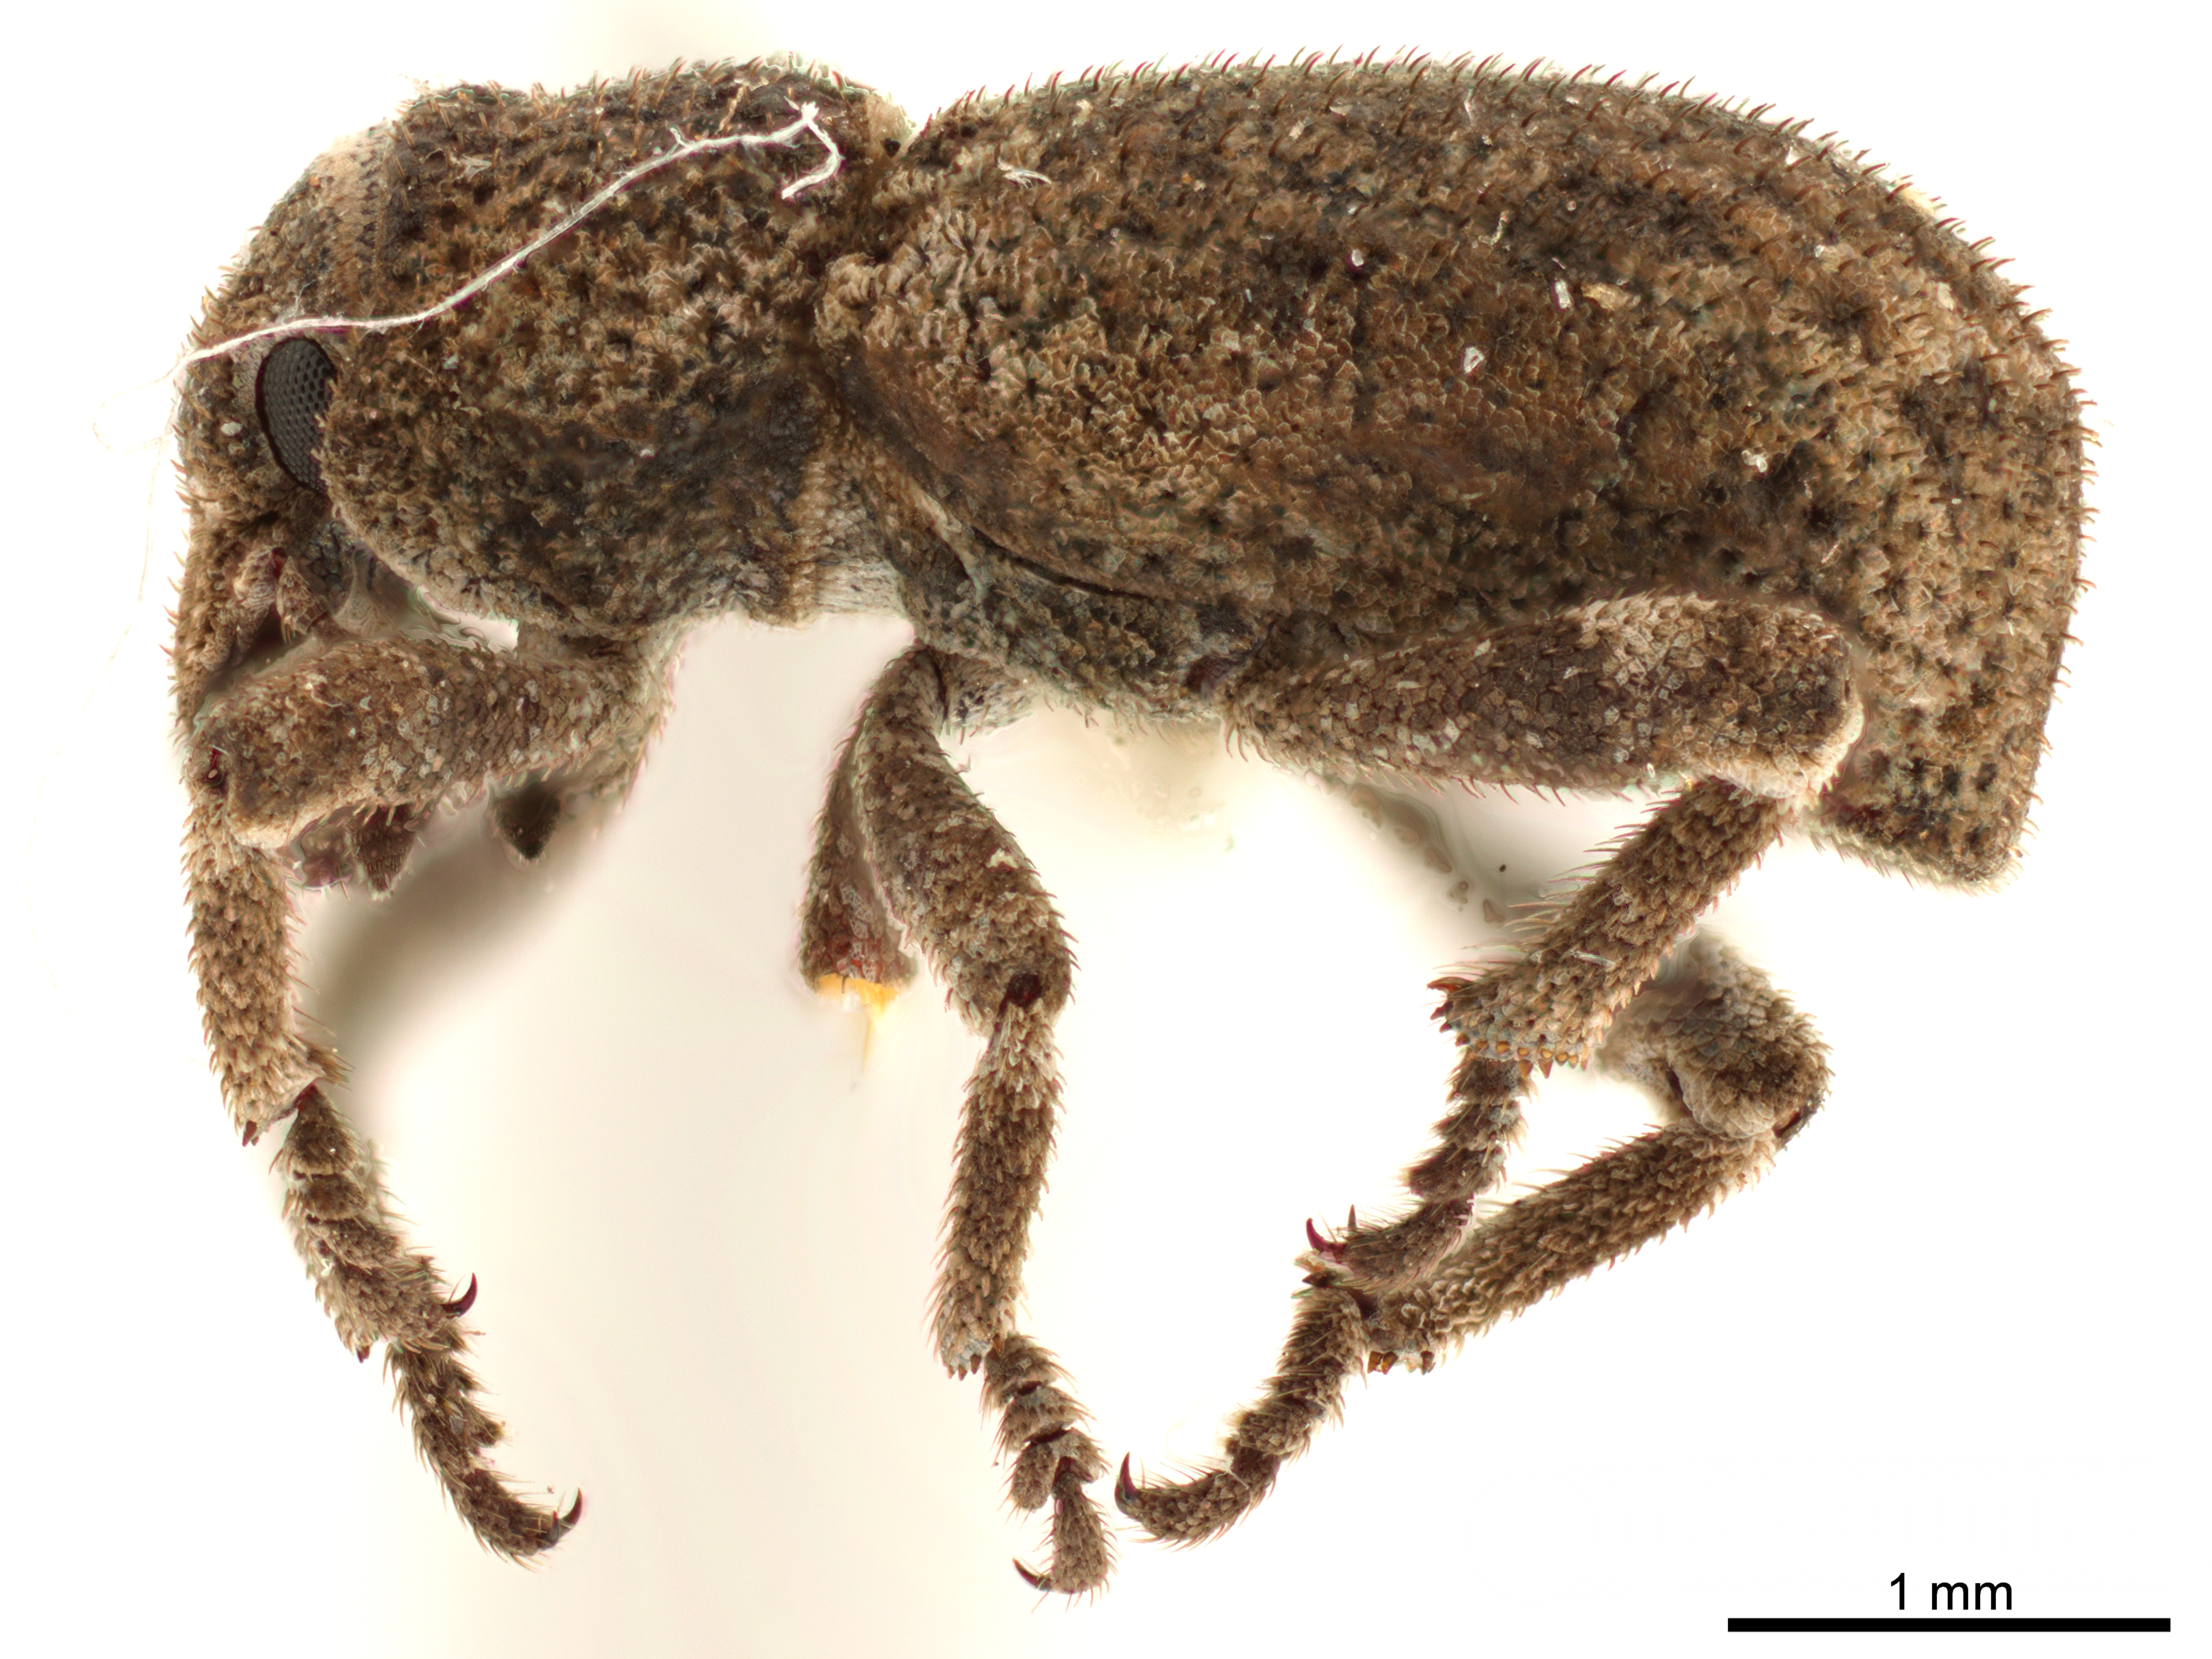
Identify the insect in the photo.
Sapotes sordidus
